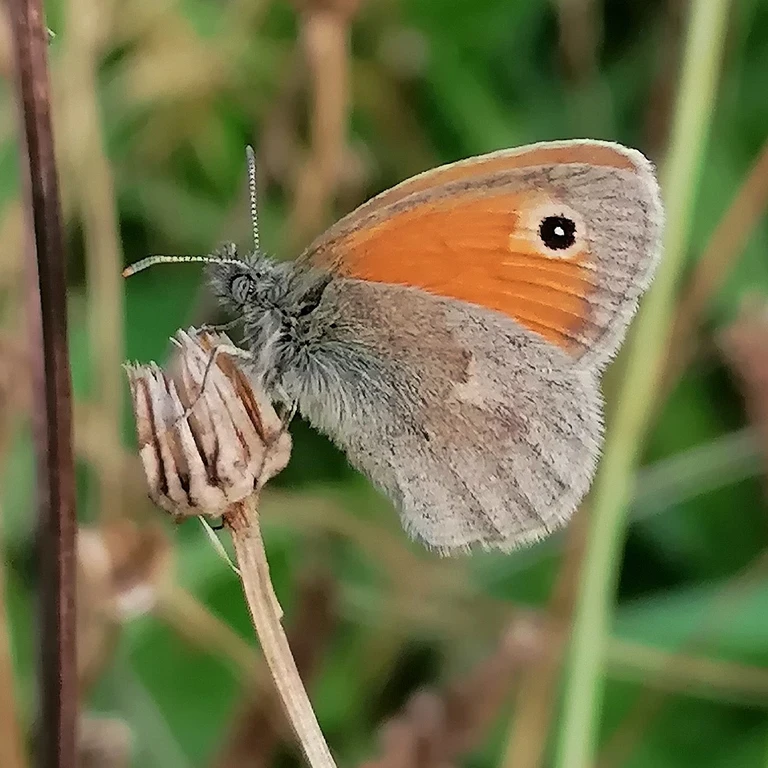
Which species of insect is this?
Coenonympha pamphilus
